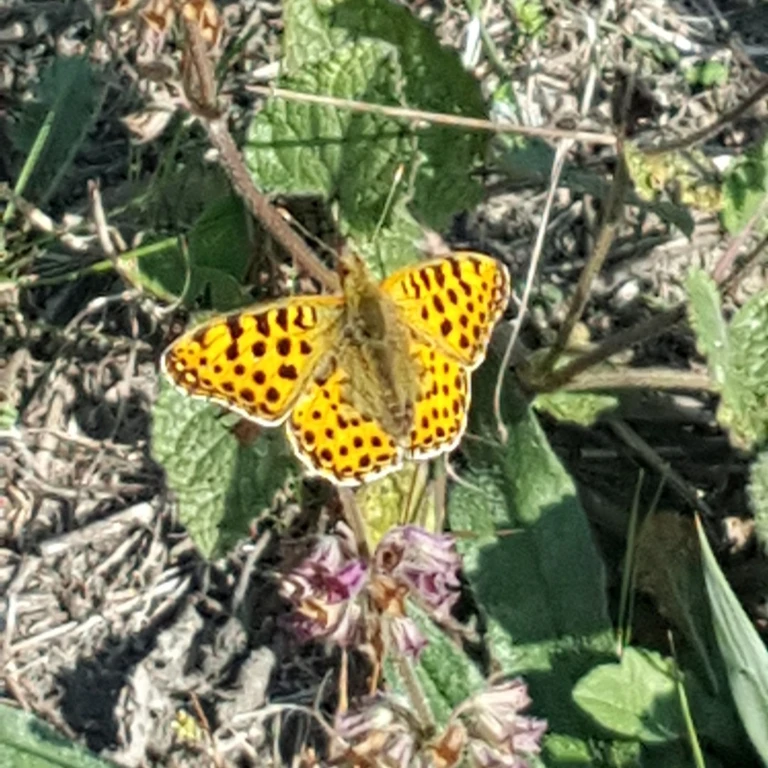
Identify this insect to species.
Issoria lathonia
